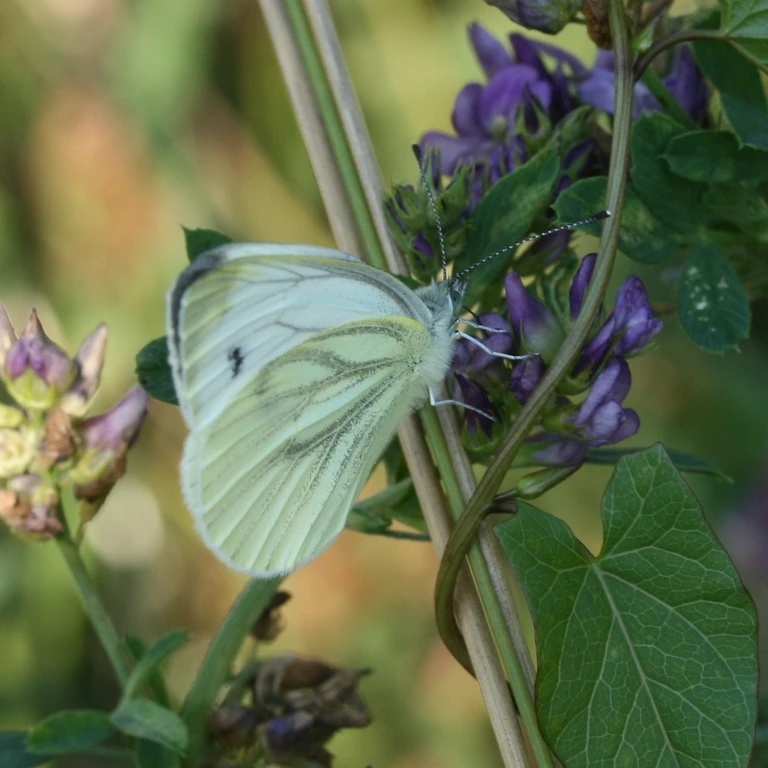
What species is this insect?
Pieris napi
